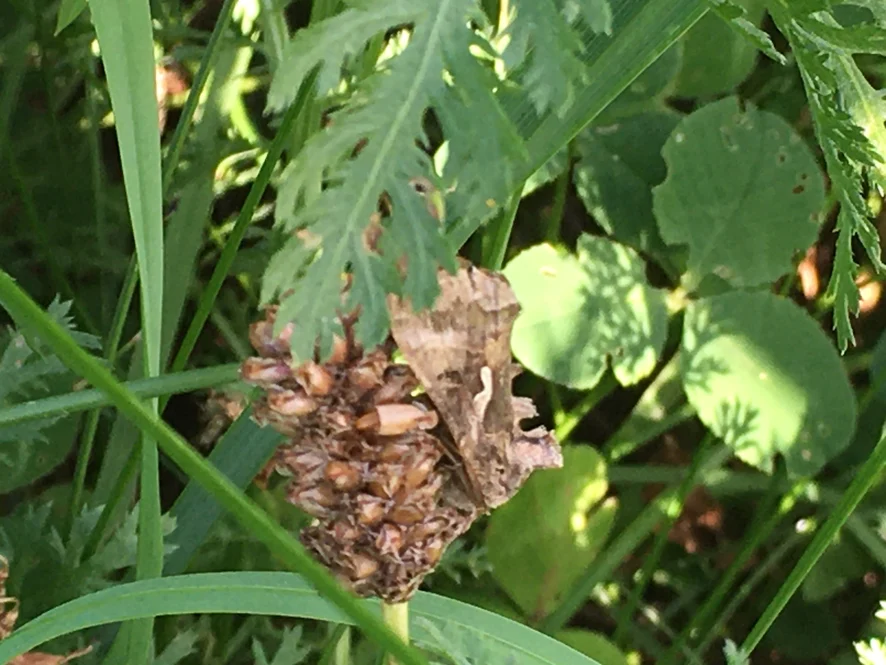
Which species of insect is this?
Autographa gamma
